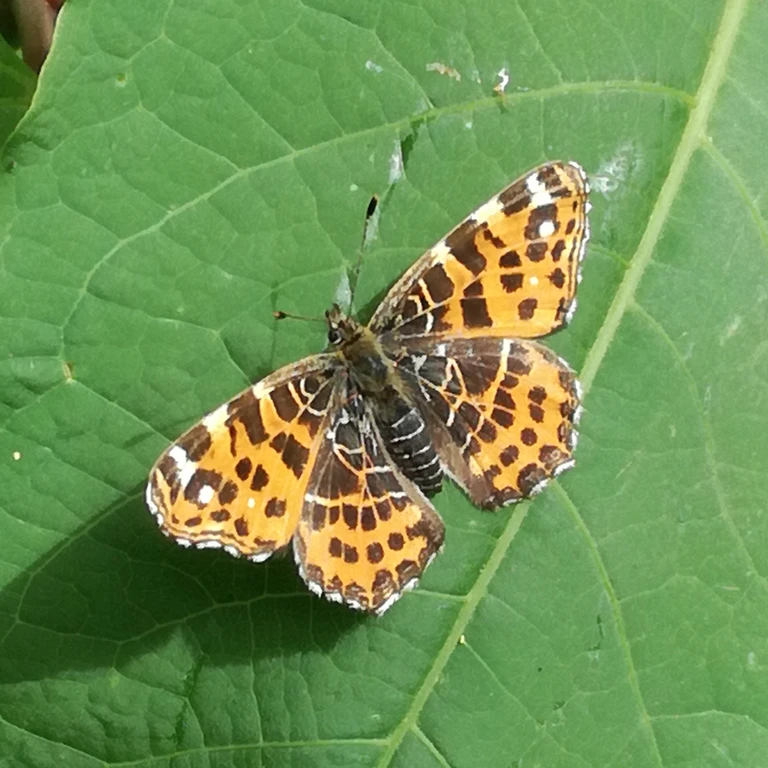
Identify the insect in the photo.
Araschnia levana
